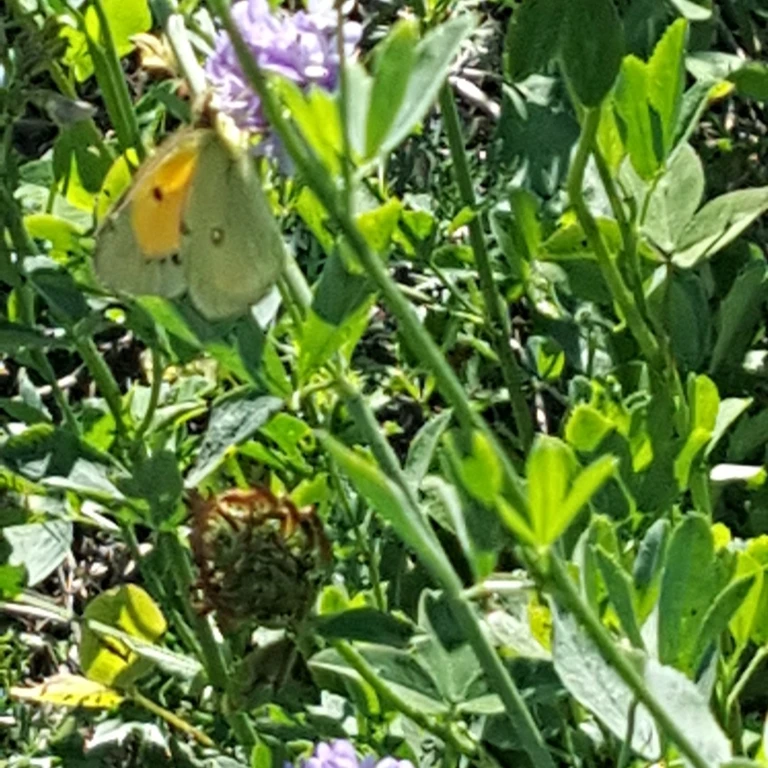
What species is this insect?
Colias croceus
